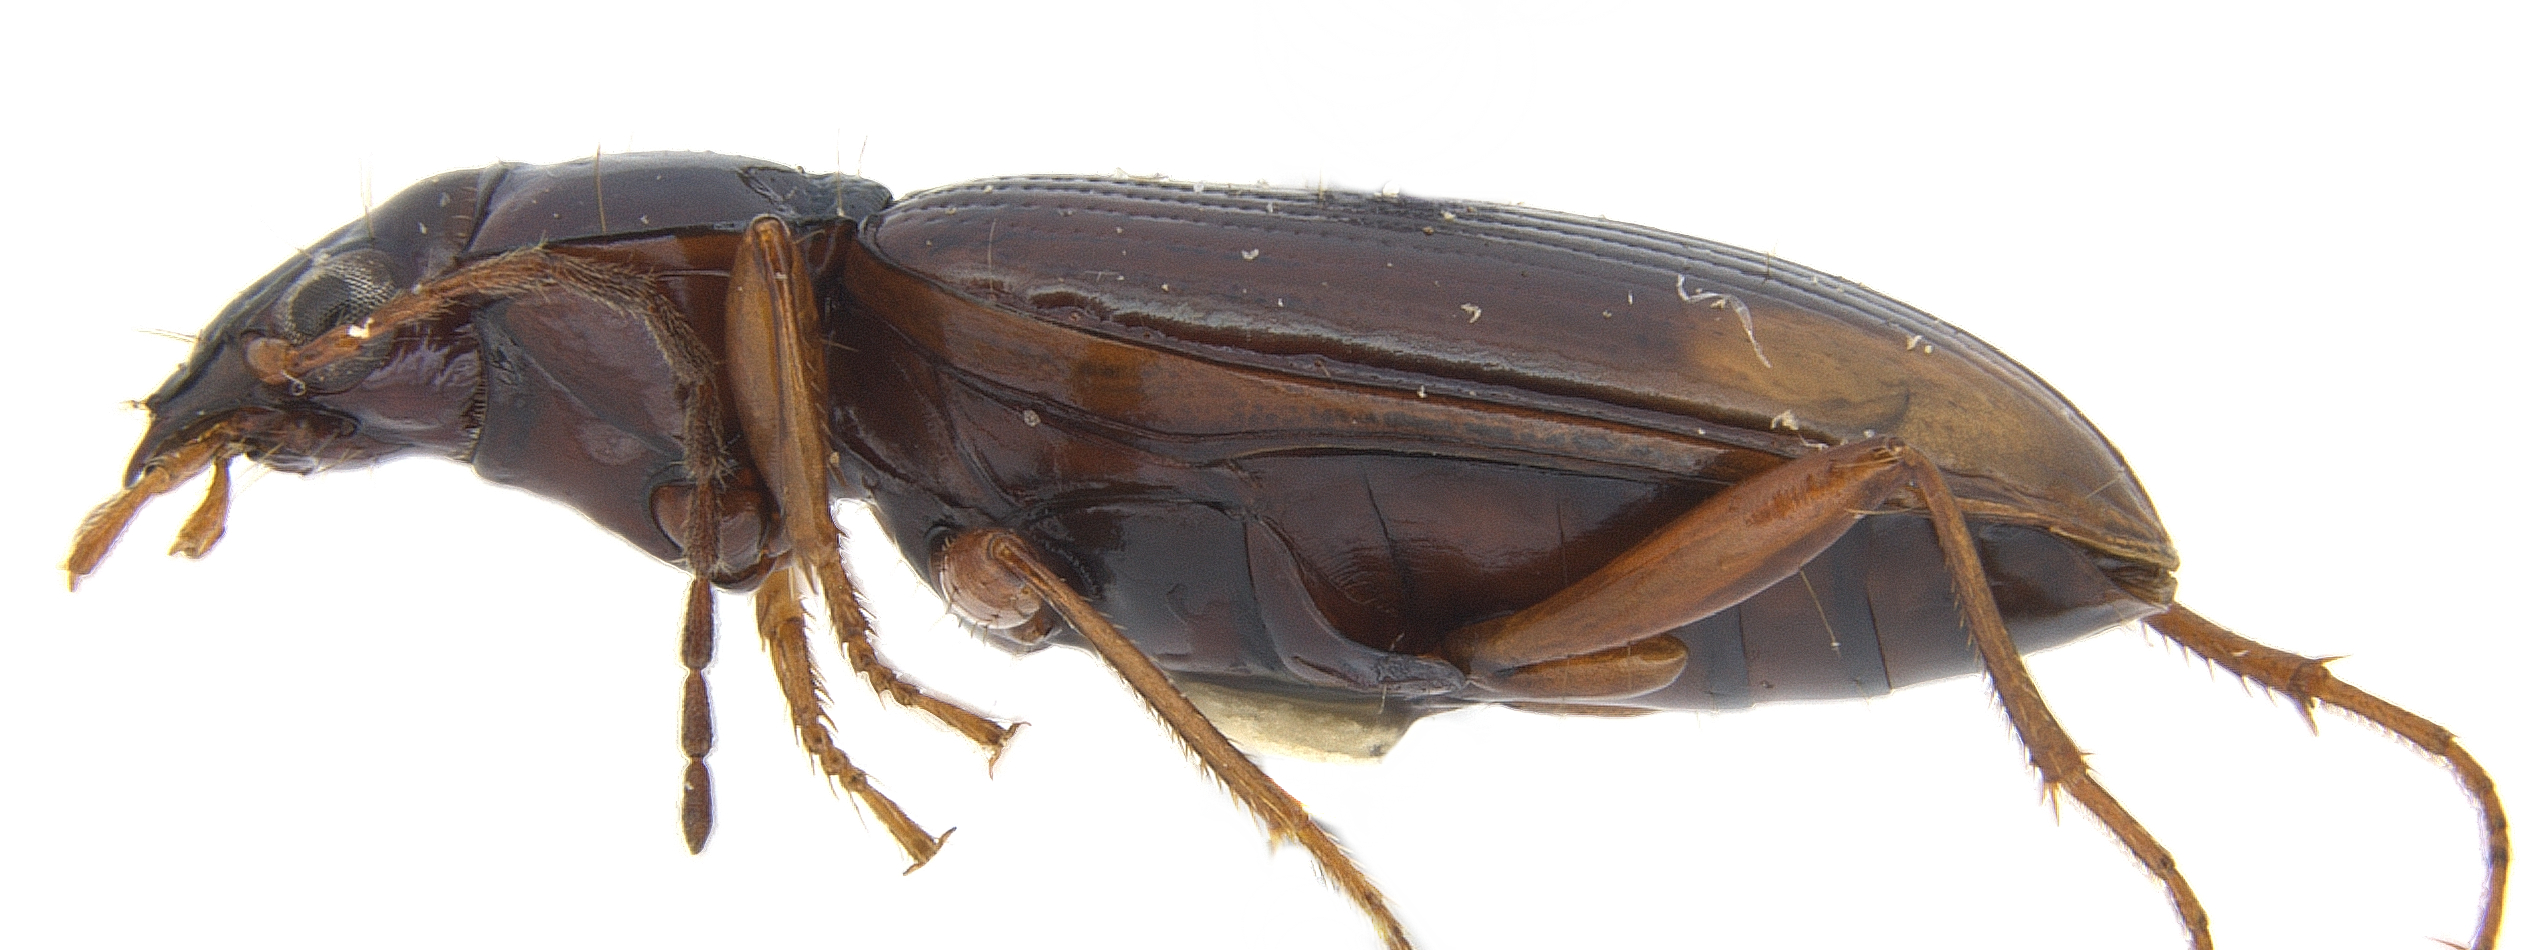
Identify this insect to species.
Bembidion birmaculatum
